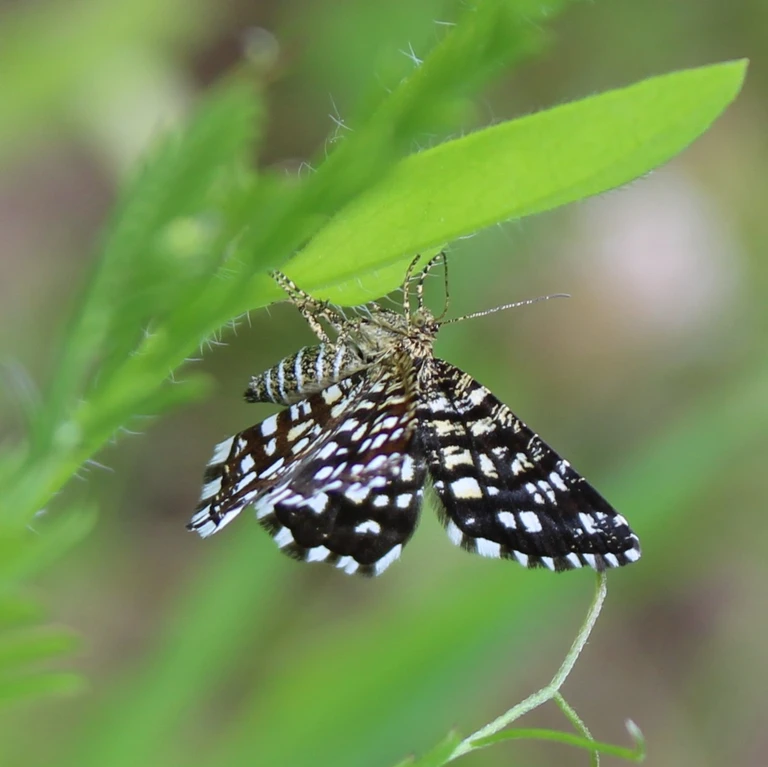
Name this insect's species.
Chiasmia clathrata
